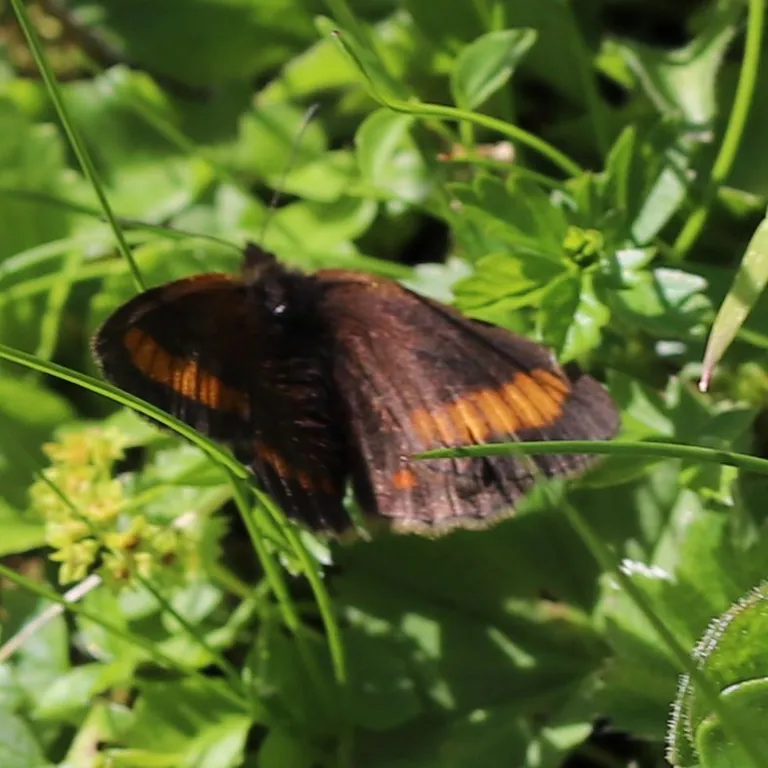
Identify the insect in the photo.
Erebia pharte
